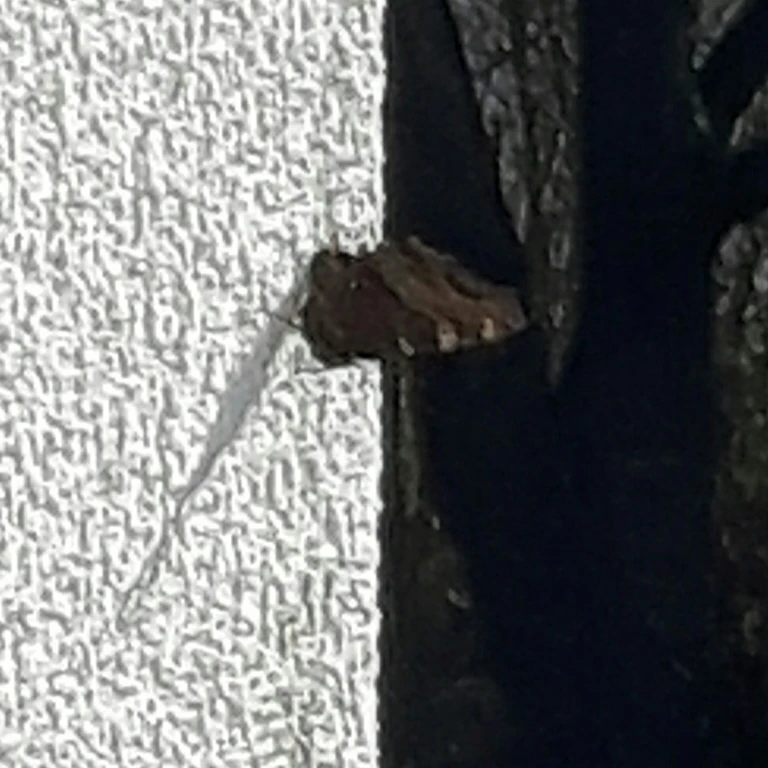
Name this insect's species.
Aglais urticae
